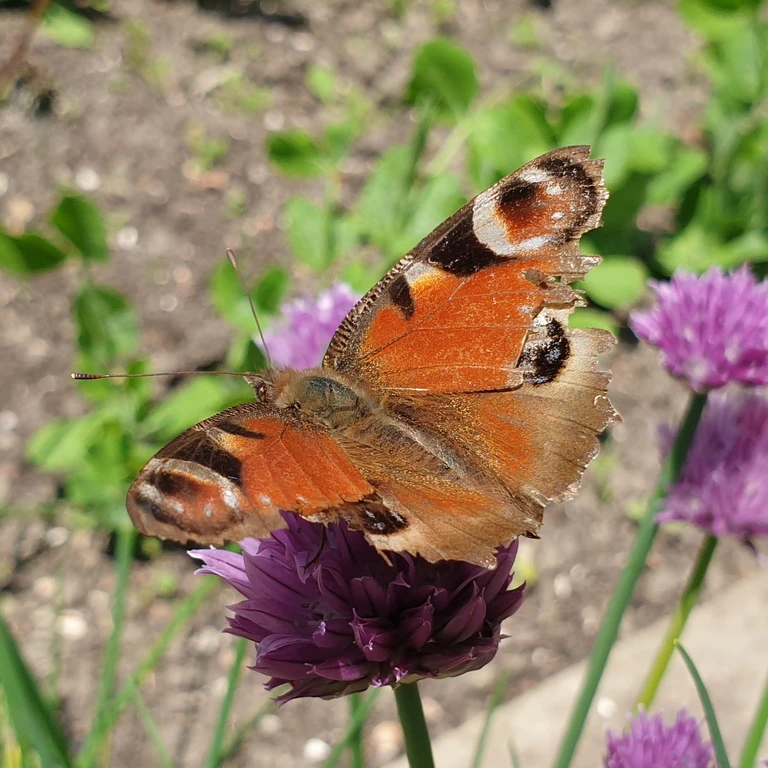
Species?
Aglais io
